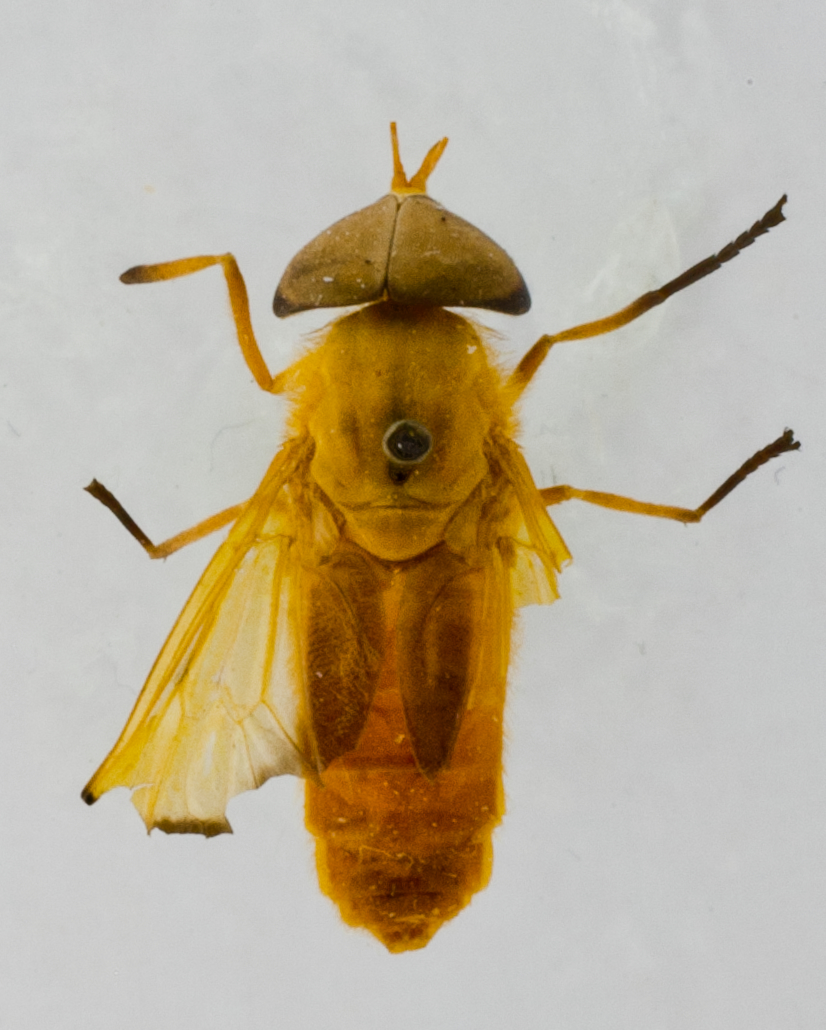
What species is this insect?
Pilimas californicus (also Dichelacera beameri)
